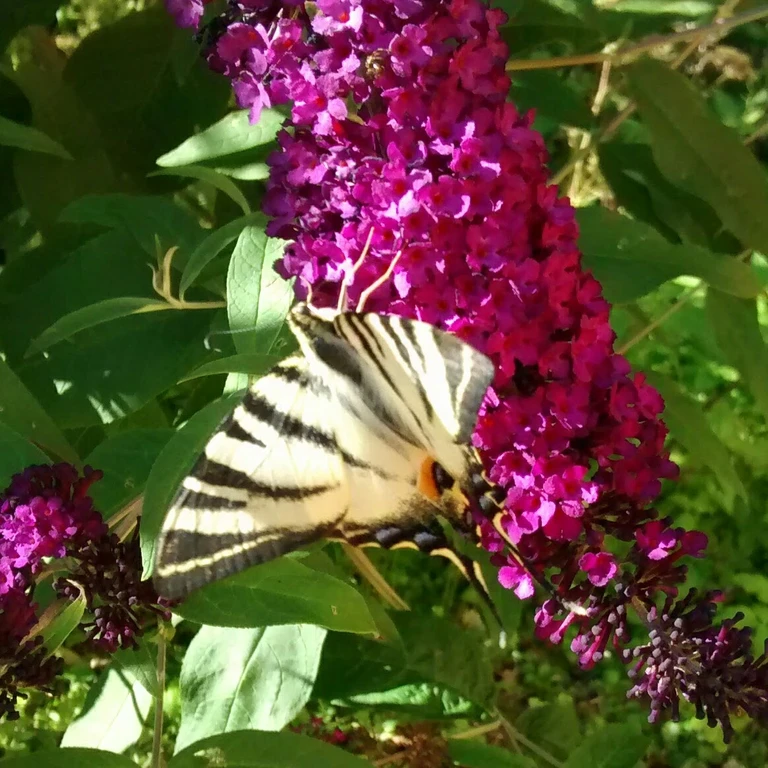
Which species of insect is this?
Iphiclides podalirius
